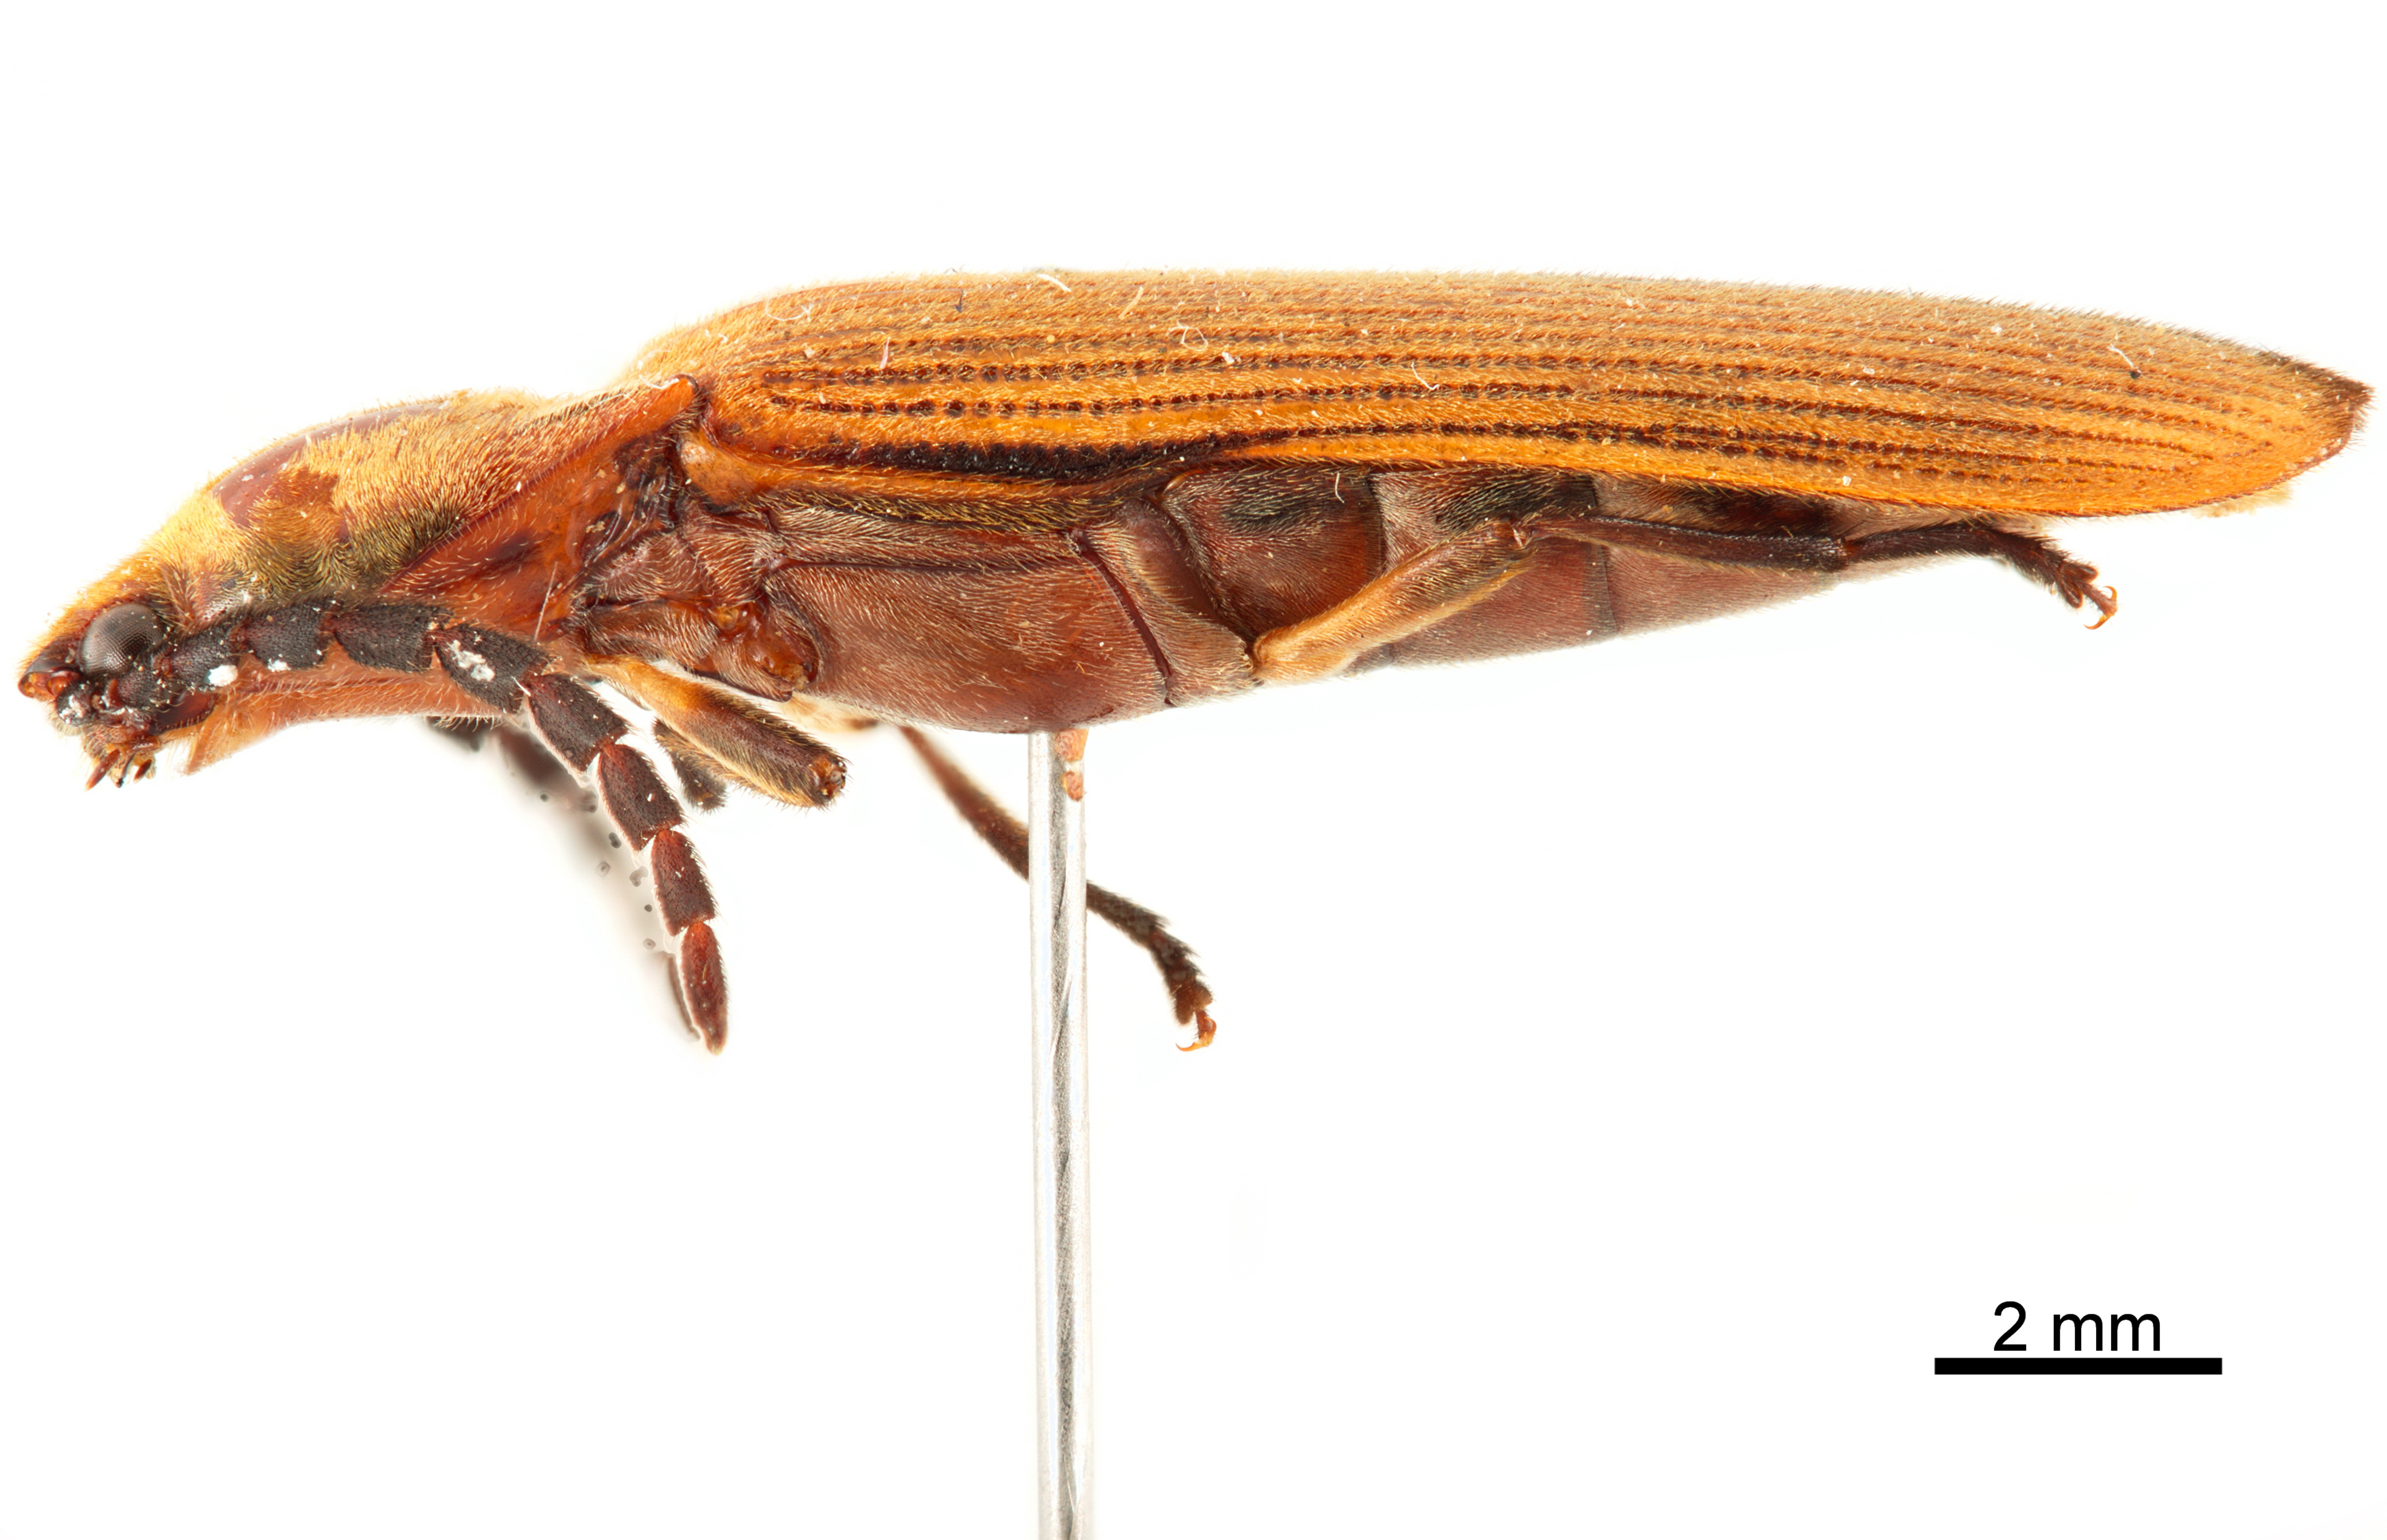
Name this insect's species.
Heschatroxus mucronatus
